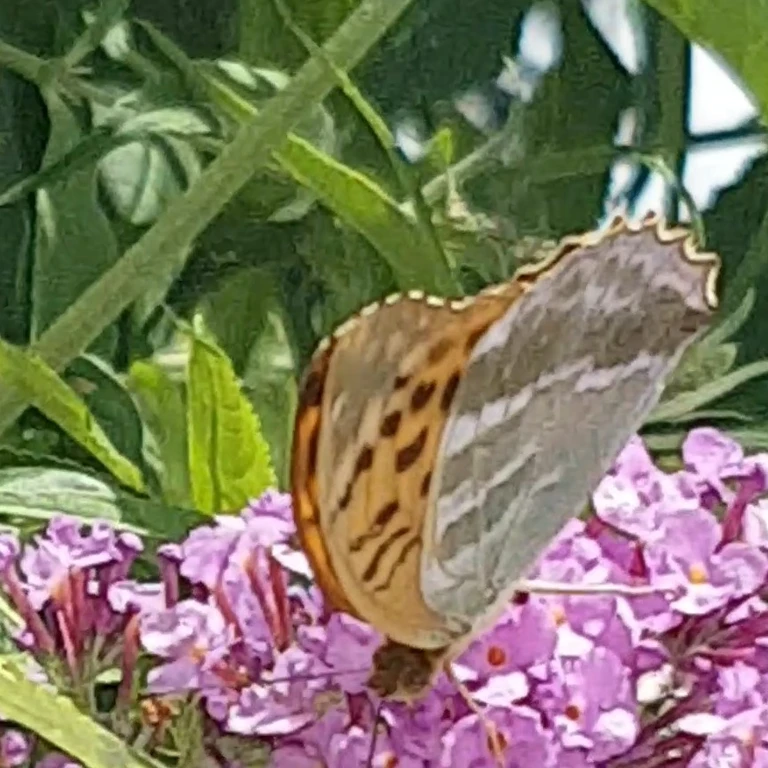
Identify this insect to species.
Argynnis paphia
